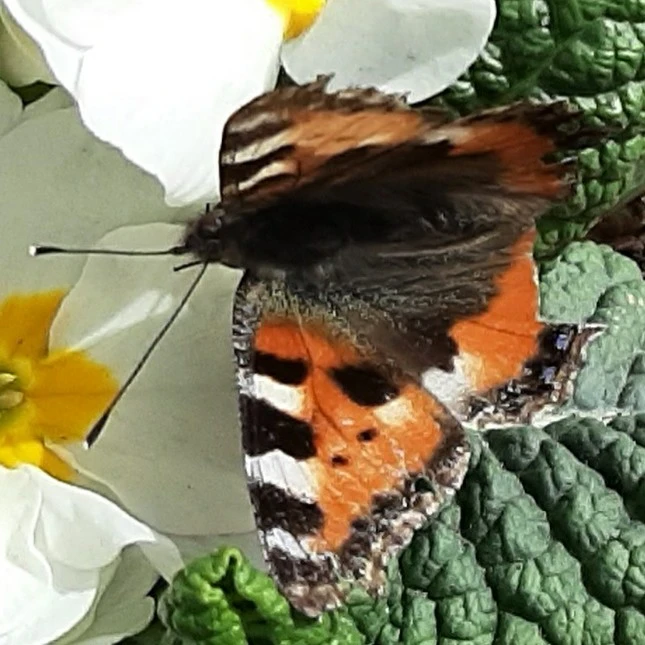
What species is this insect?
Aglais urticae
